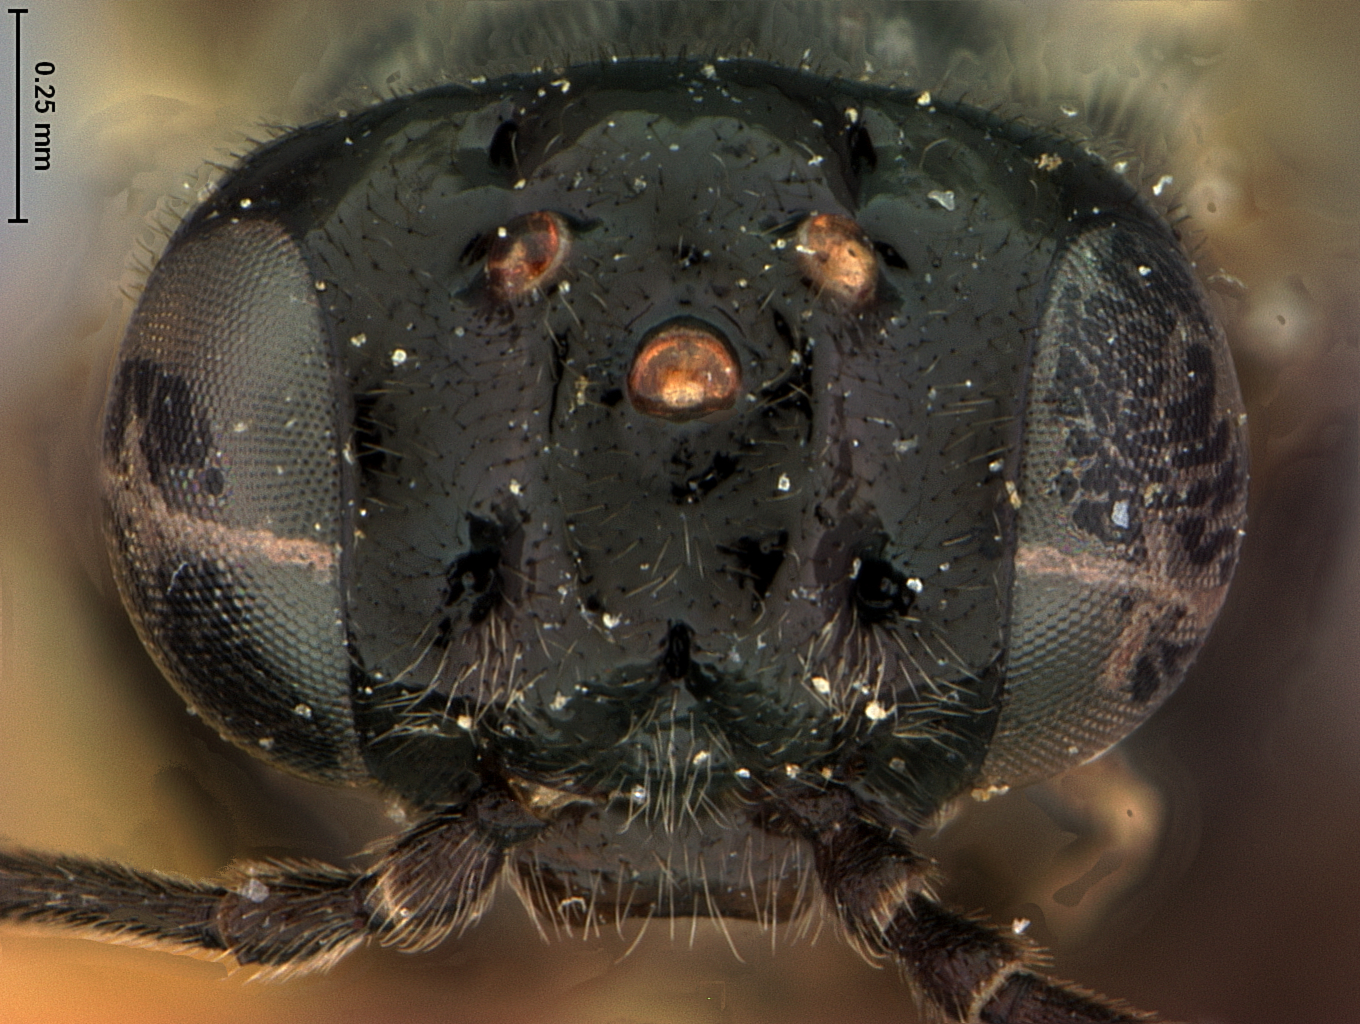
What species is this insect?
Caliroa petiolata
